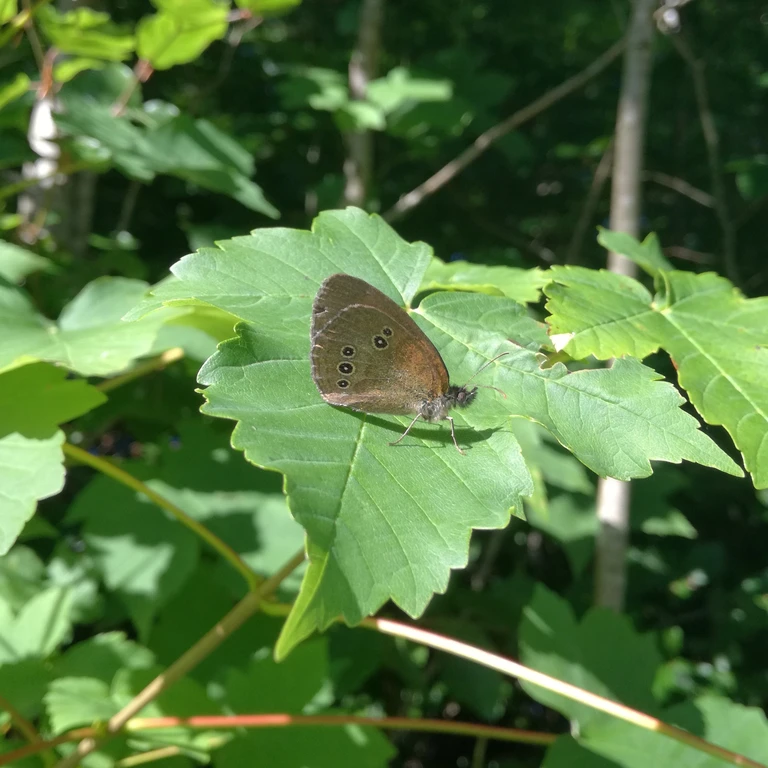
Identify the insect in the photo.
Aphantopus hyperantus
